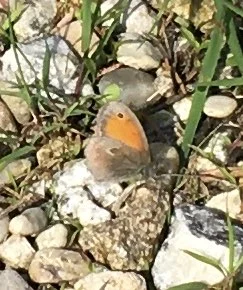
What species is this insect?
Coenonympha pamphilus
